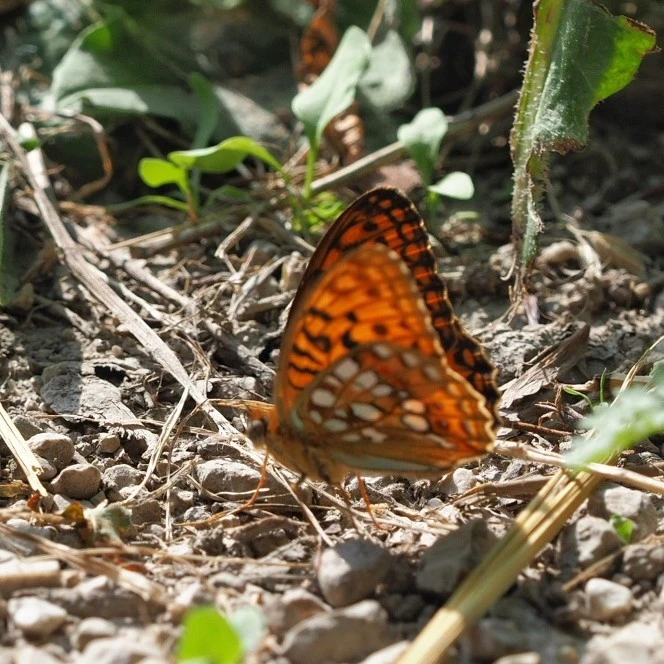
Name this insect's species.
Fabriciana adippe
